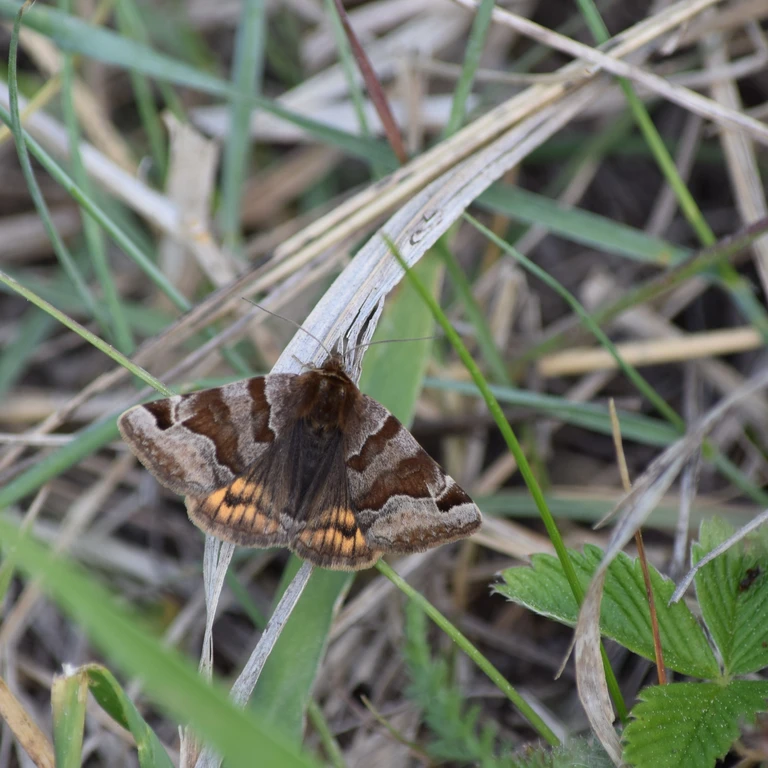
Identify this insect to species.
Euclidia glyphica
